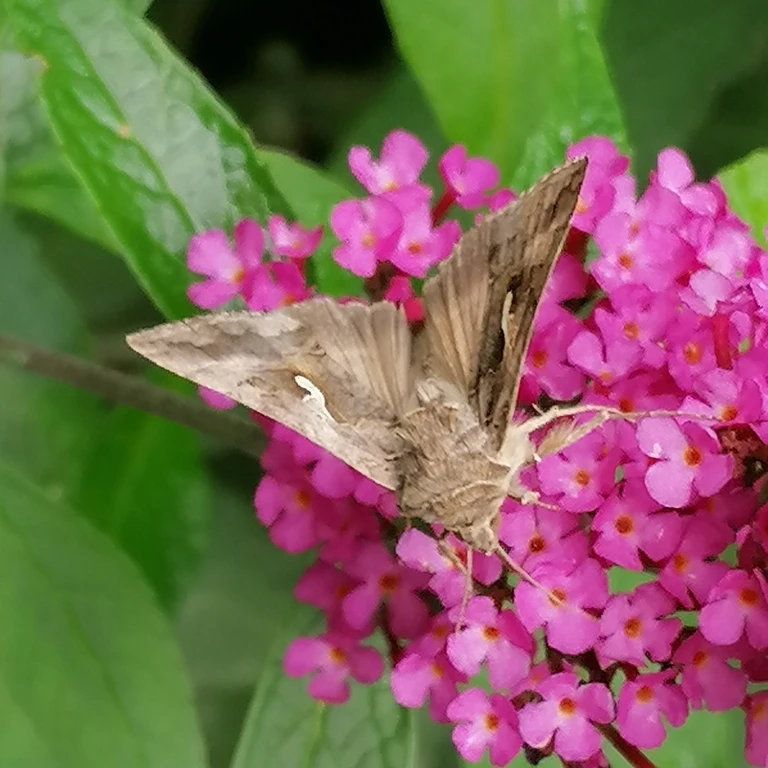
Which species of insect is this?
Autographa gamma
